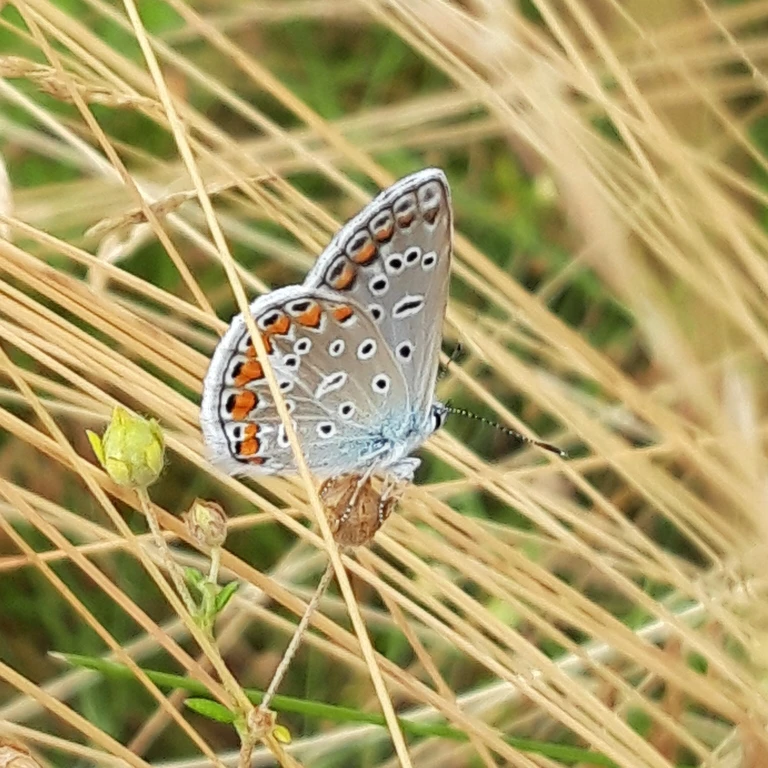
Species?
Polyommatus icarus
